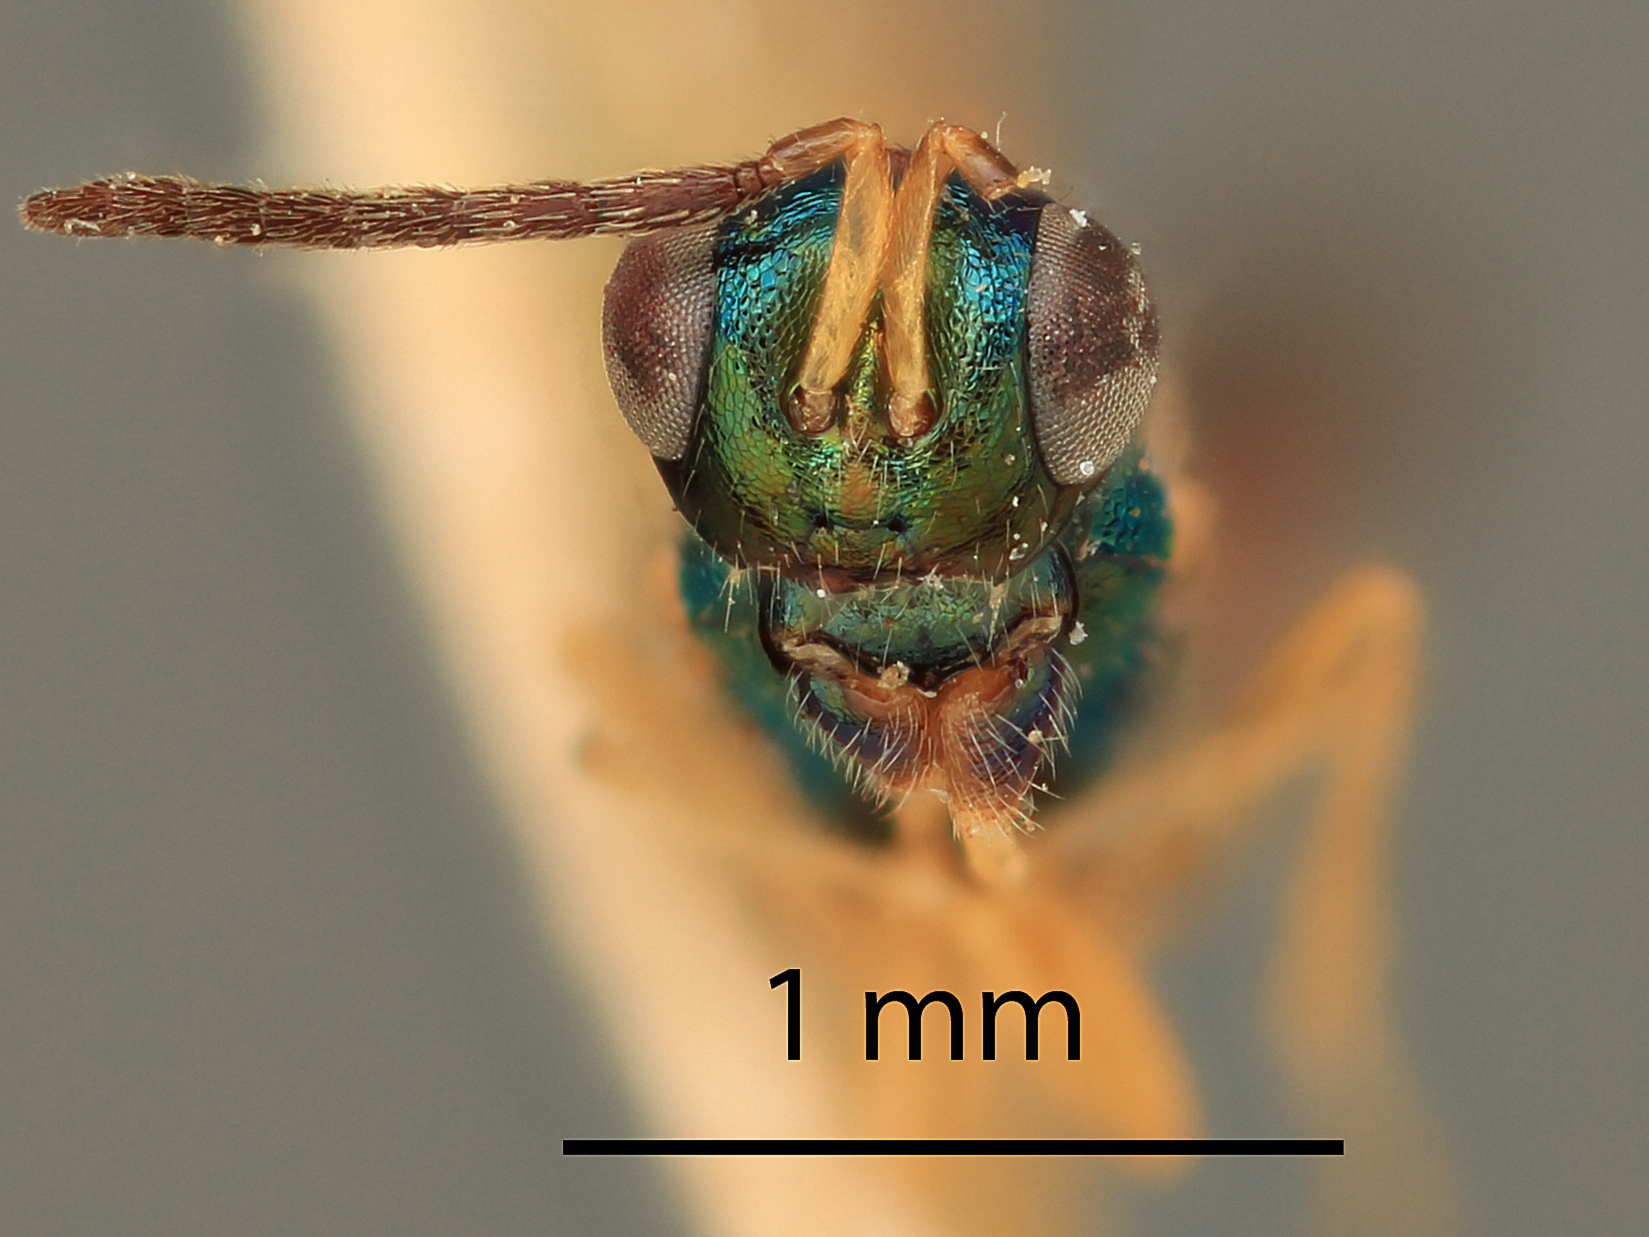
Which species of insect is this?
Trigonoderus algonoquina
